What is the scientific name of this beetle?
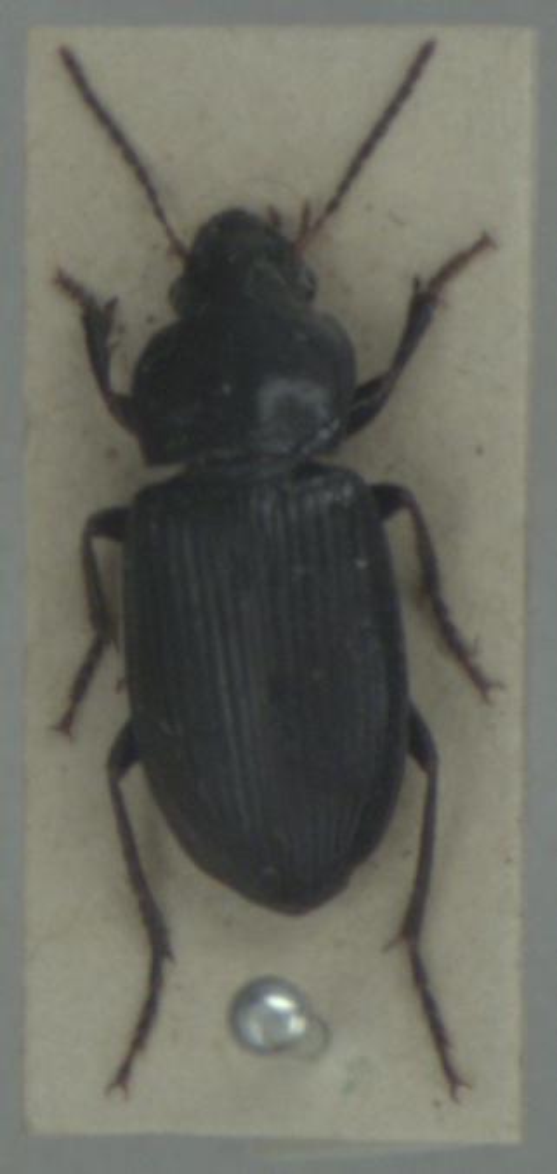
Anisodactylus binotatus
